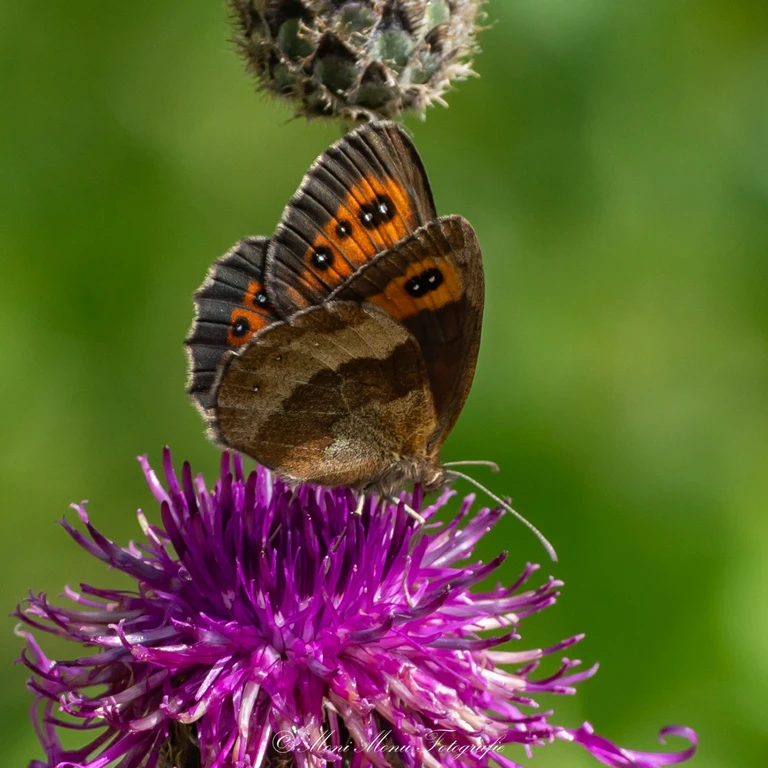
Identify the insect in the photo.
Erebia aethiops
